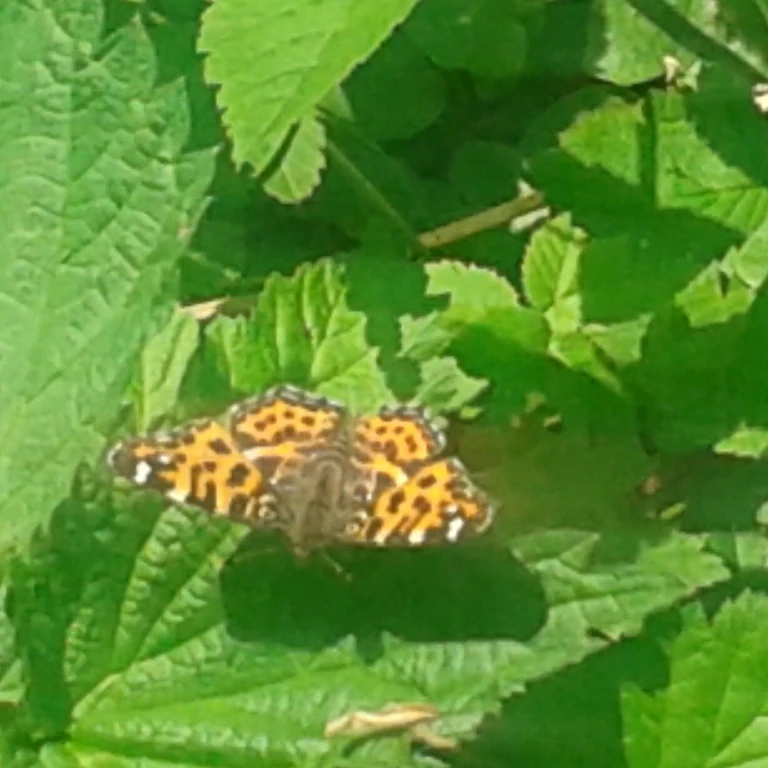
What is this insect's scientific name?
Araschnia levana
